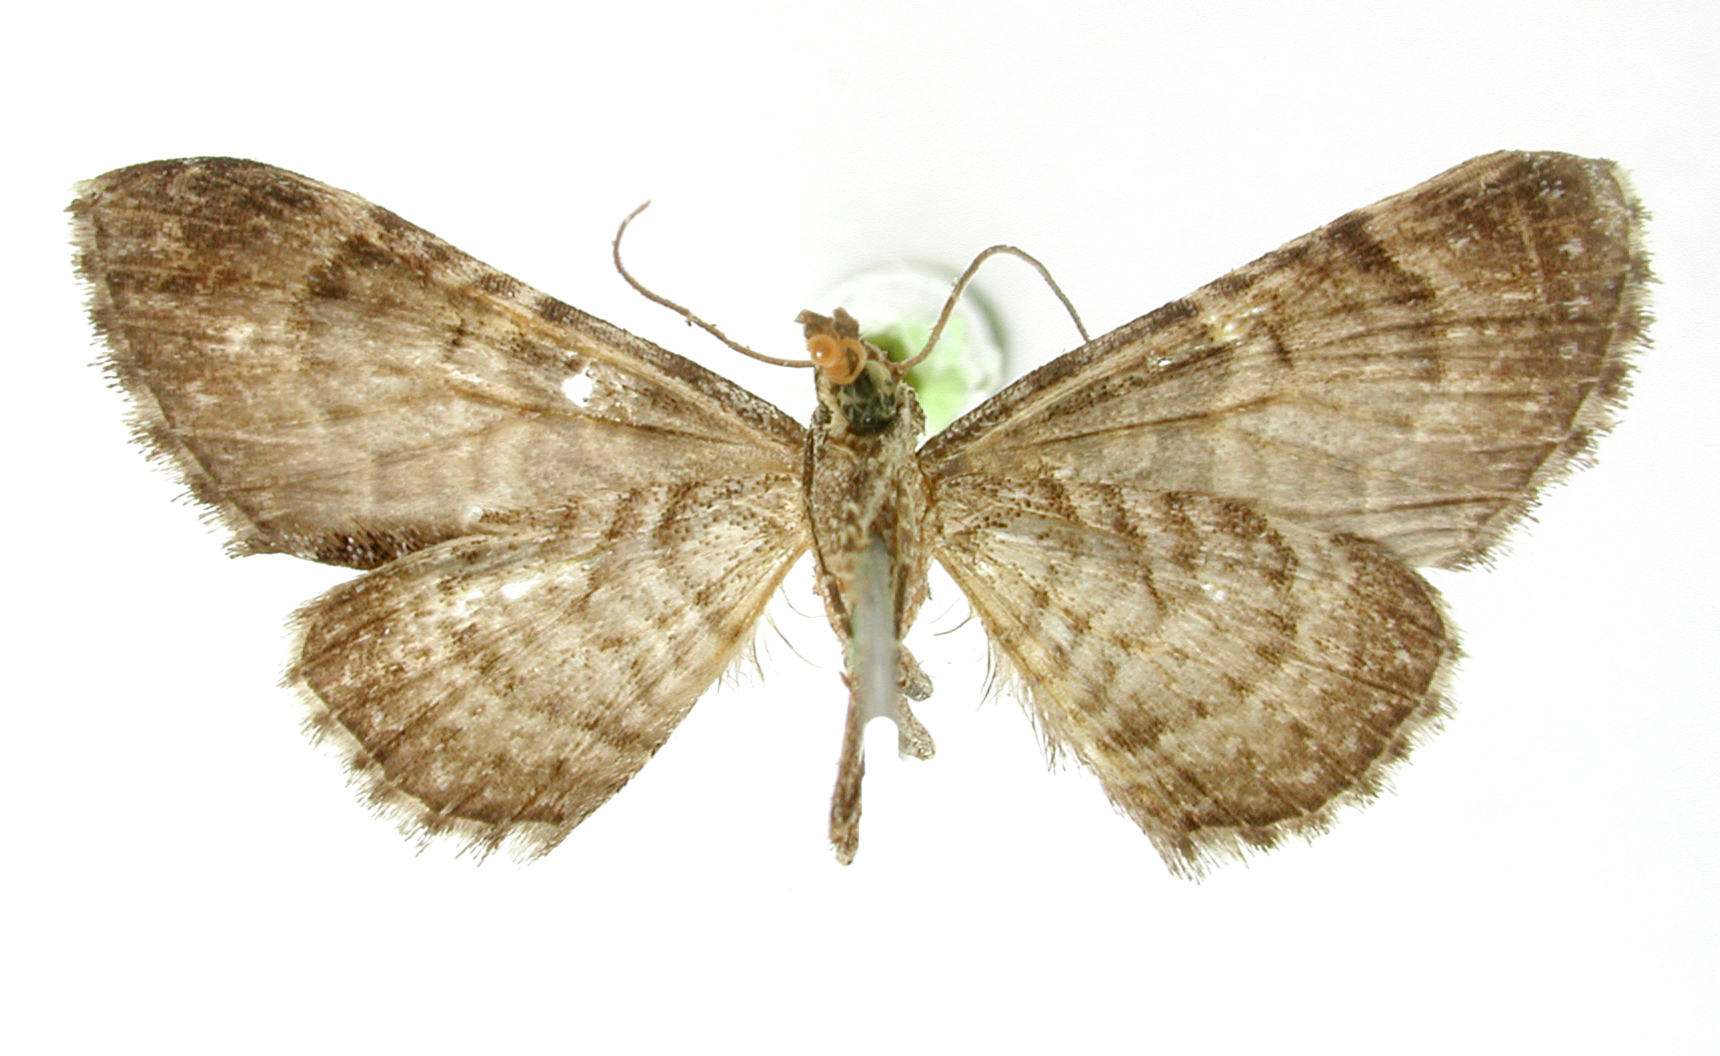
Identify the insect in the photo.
Eupithecia contexta
